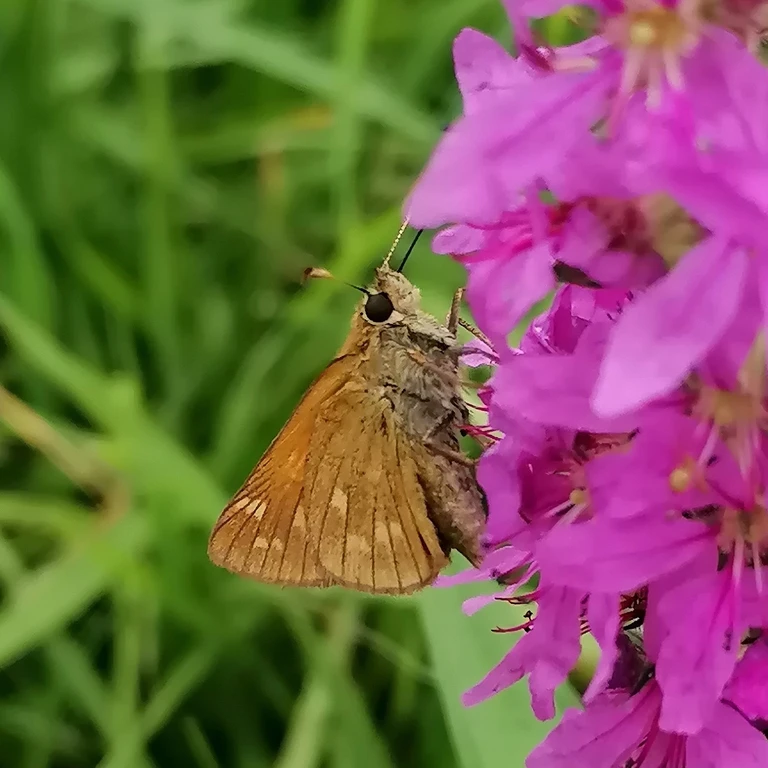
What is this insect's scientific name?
Ochlodes sylvanus (also Ochlodes venata)
